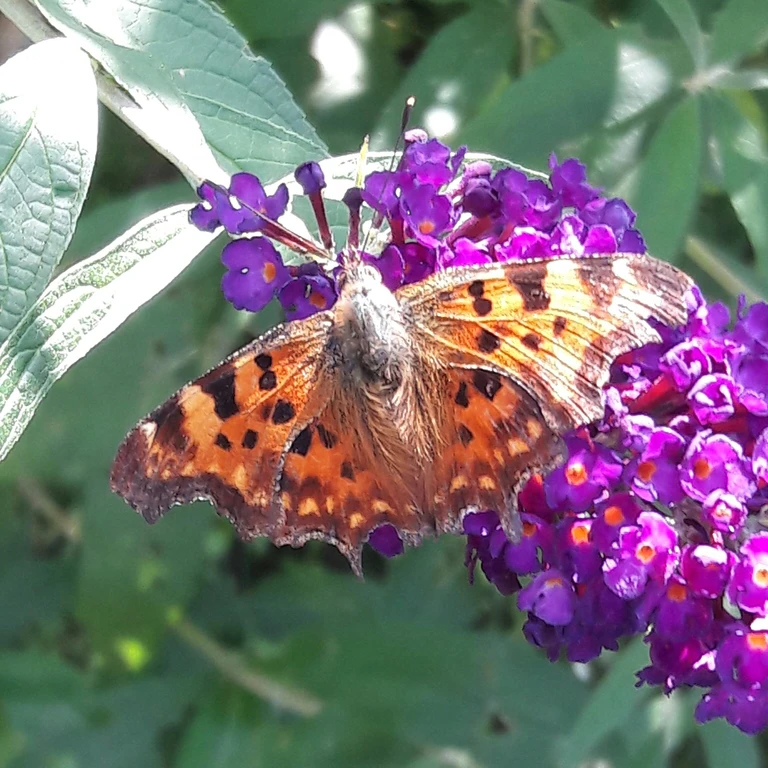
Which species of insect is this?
Polygonia c-album
